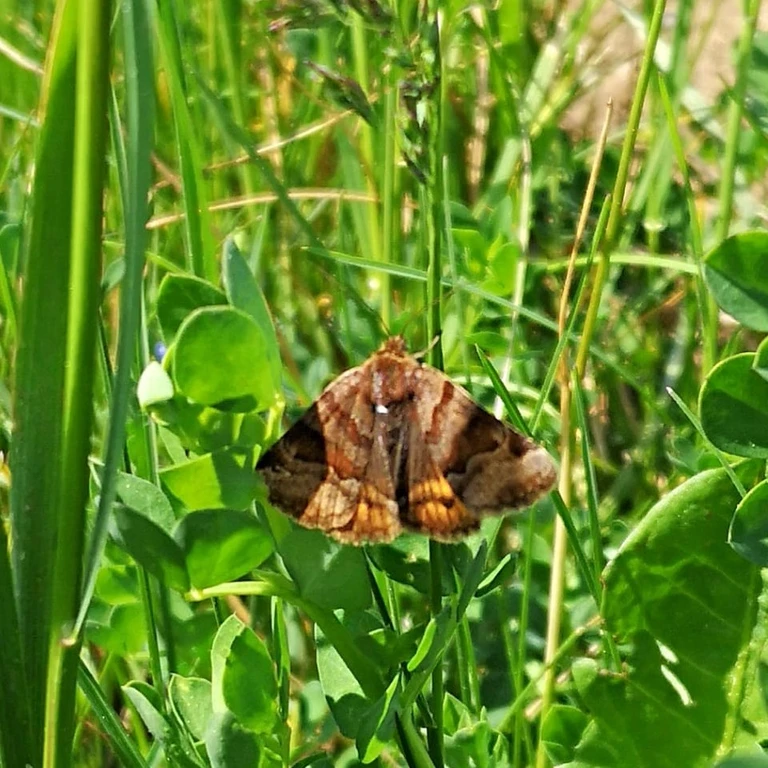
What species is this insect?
Euclidia glyphica
